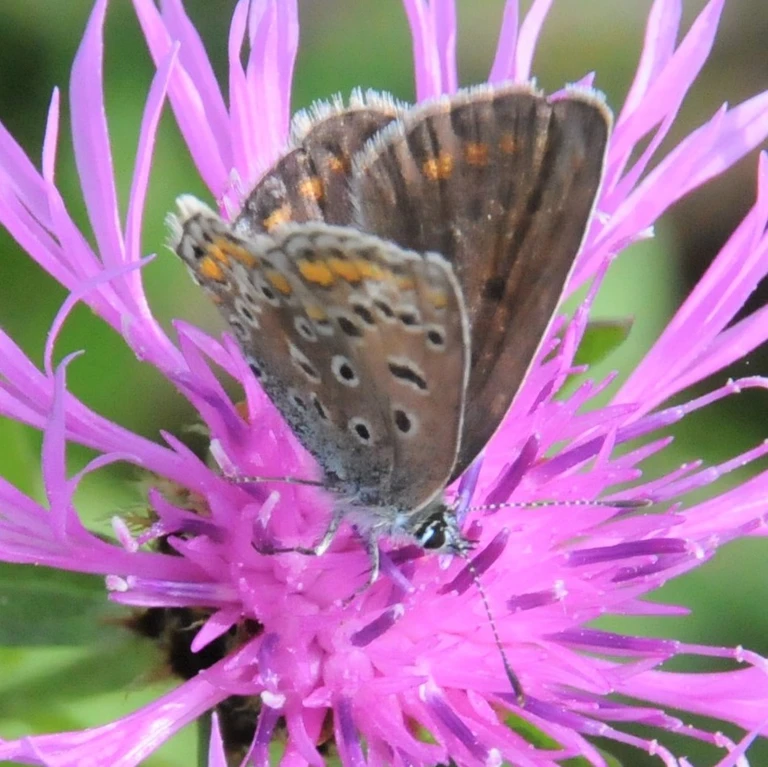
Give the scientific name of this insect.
Polyommatus icarus
